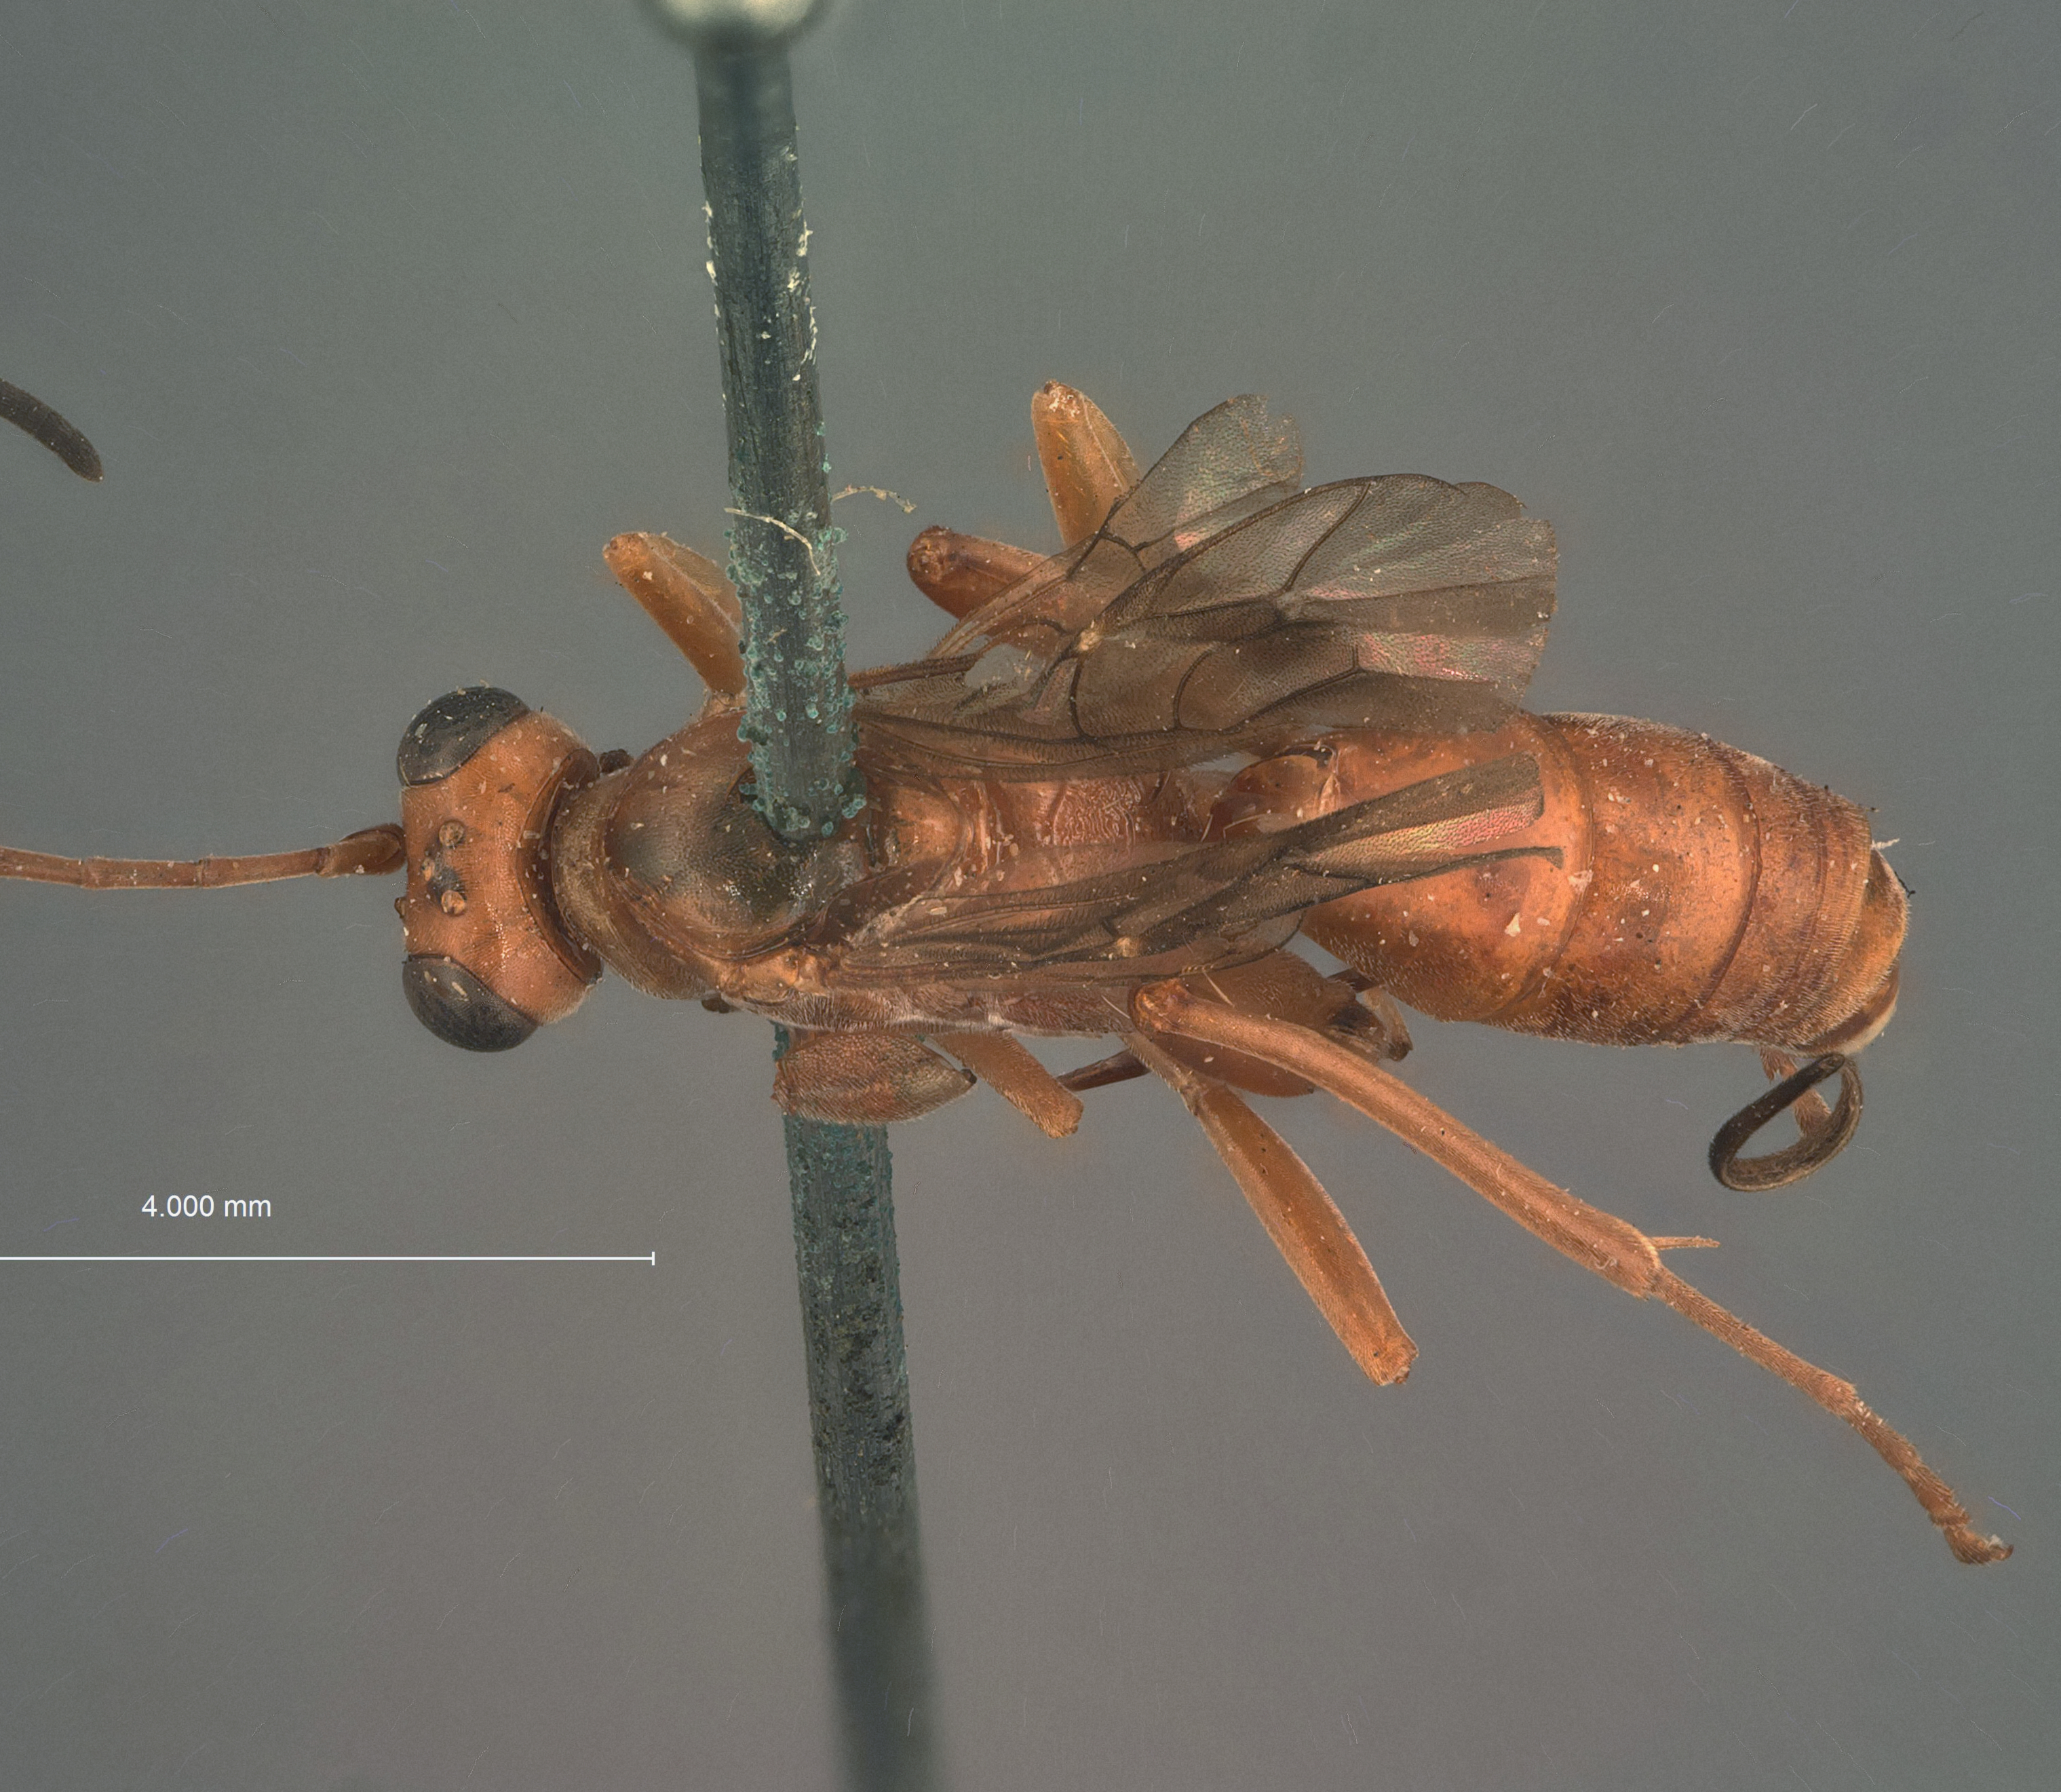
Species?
Diapetimorpha acadia
